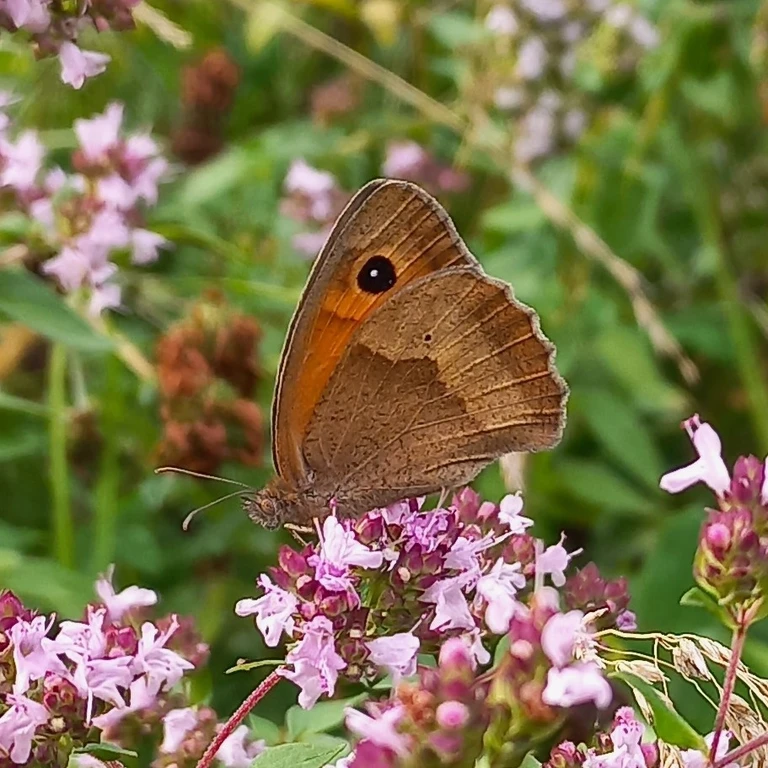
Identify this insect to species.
Maniola jurtina
